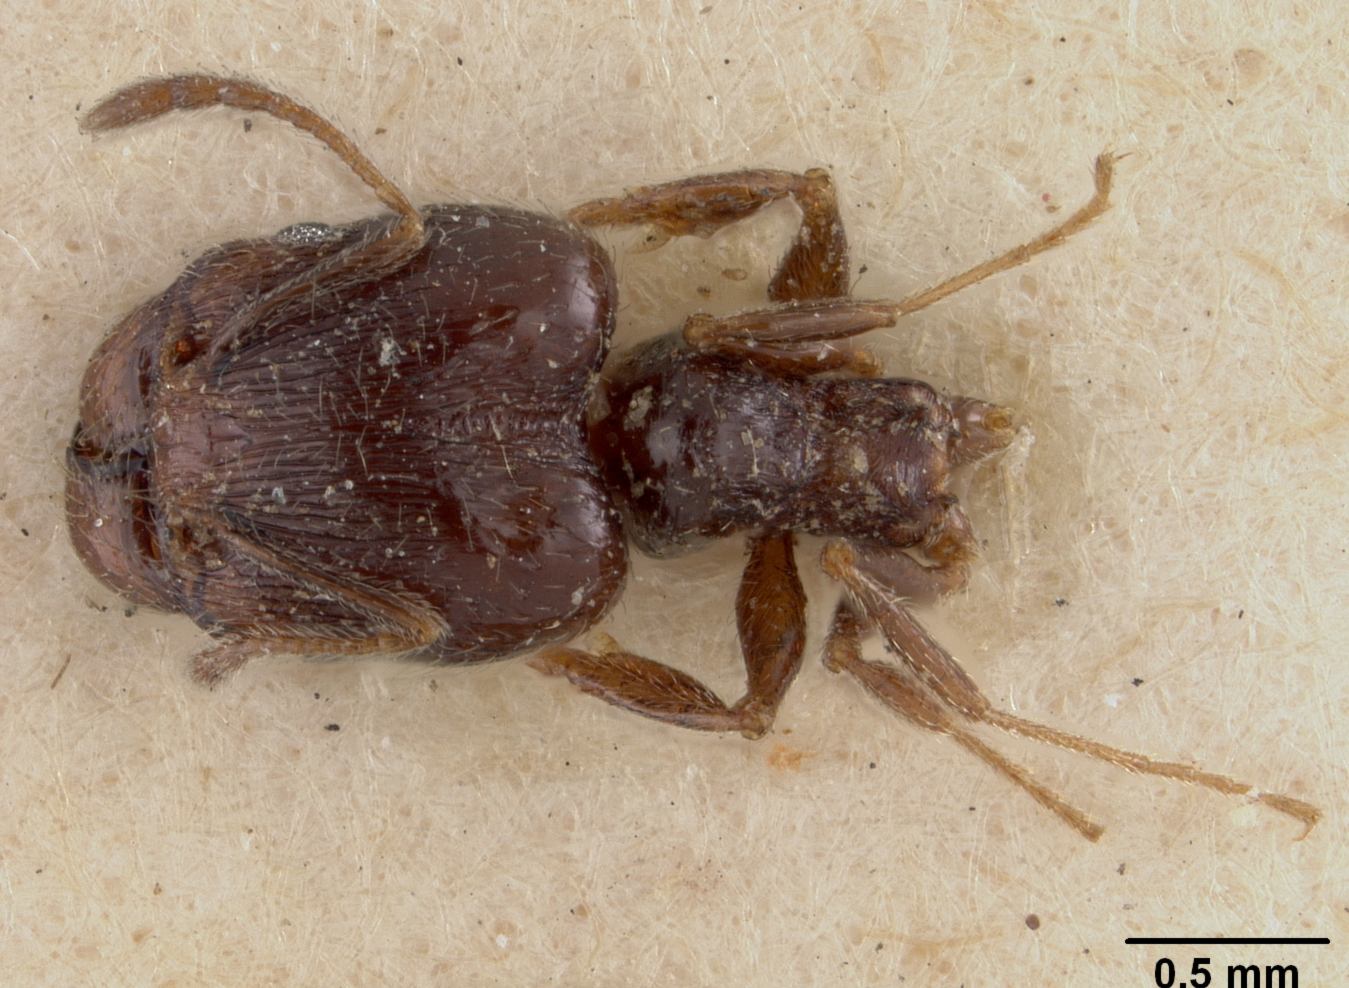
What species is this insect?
Pheidole ceres
